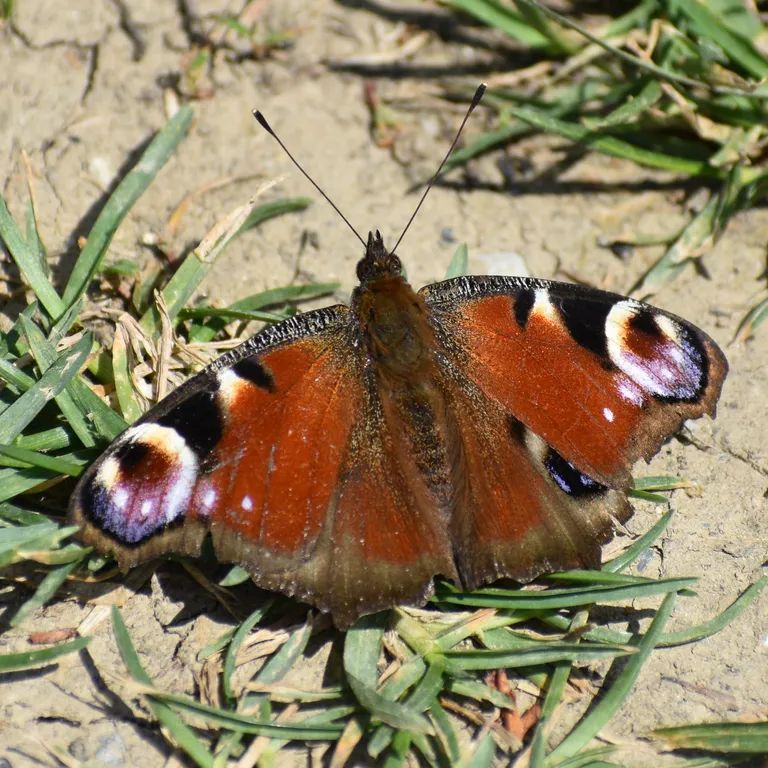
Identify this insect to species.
Aglais io
